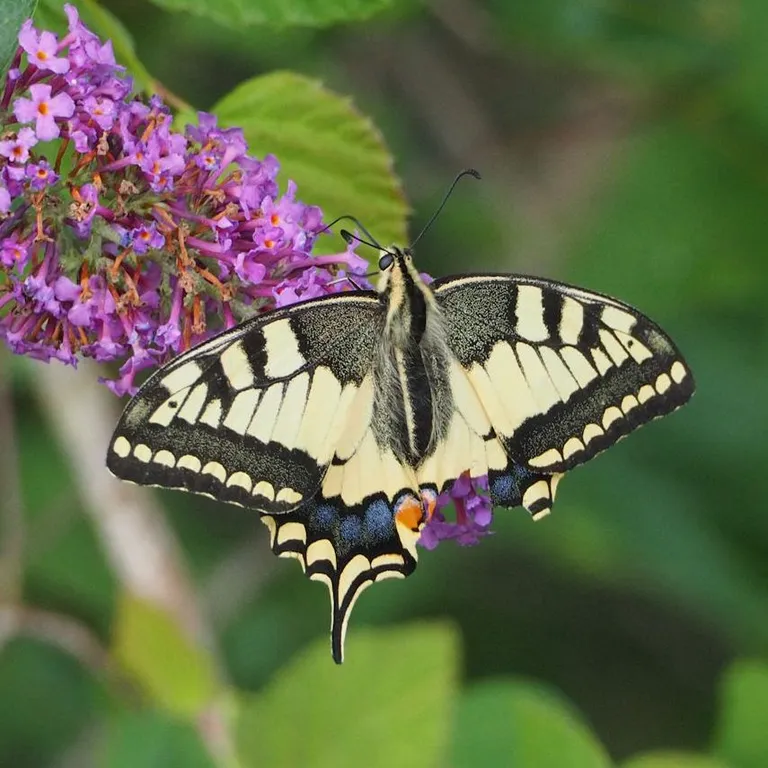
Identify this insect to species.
Papilio machaon
